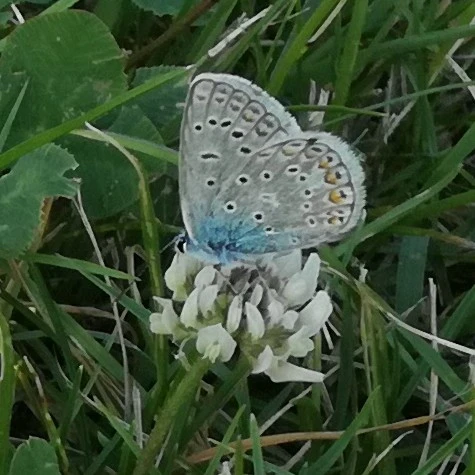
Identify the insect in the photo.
Polyommatus icarus
